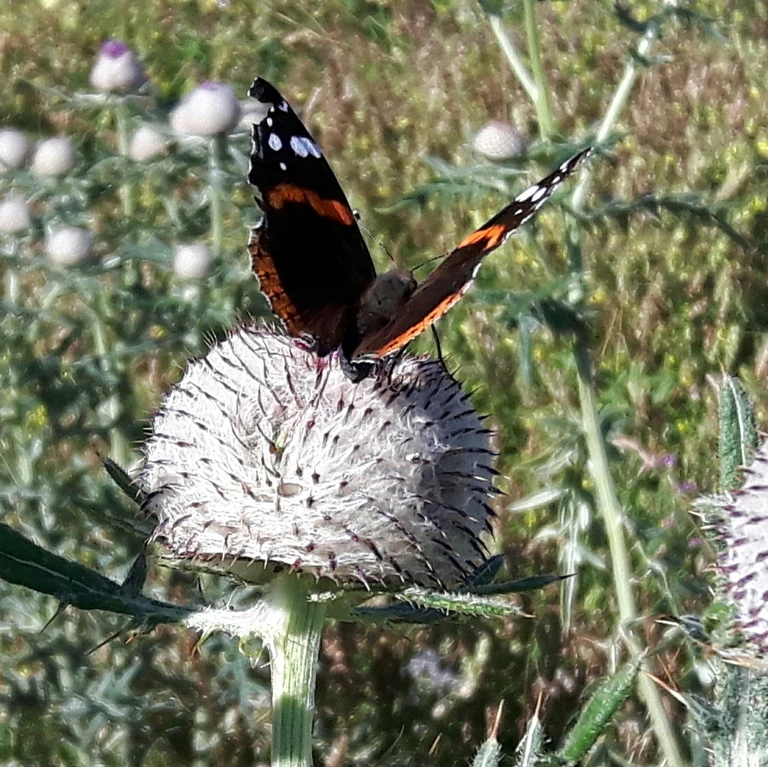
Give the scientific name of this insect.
Vanessa atalanta
